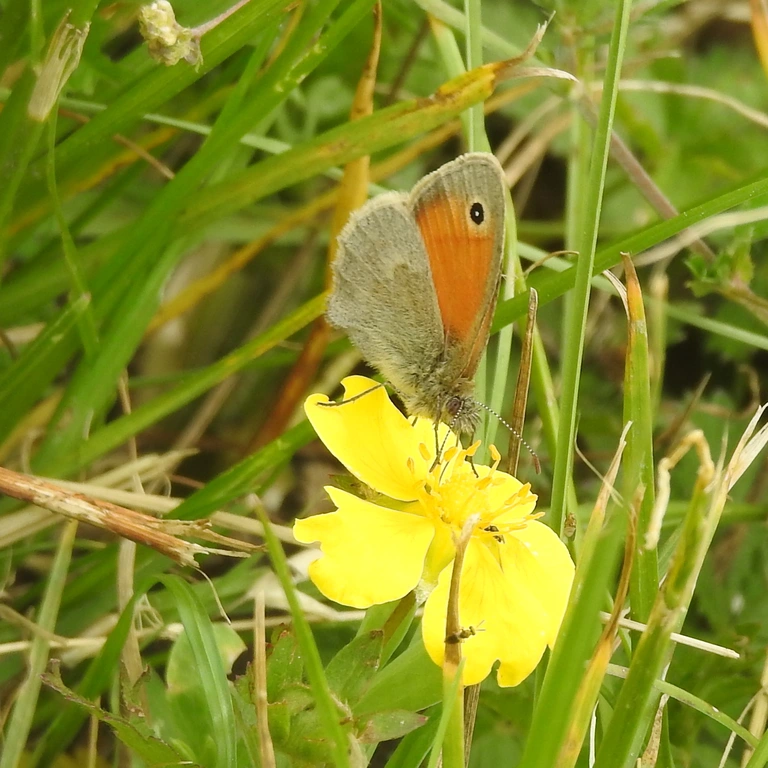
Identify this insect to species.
Coenonympha pamphilus
